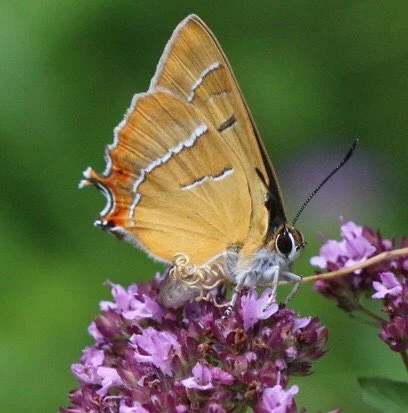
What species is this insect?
Thecla betulae
